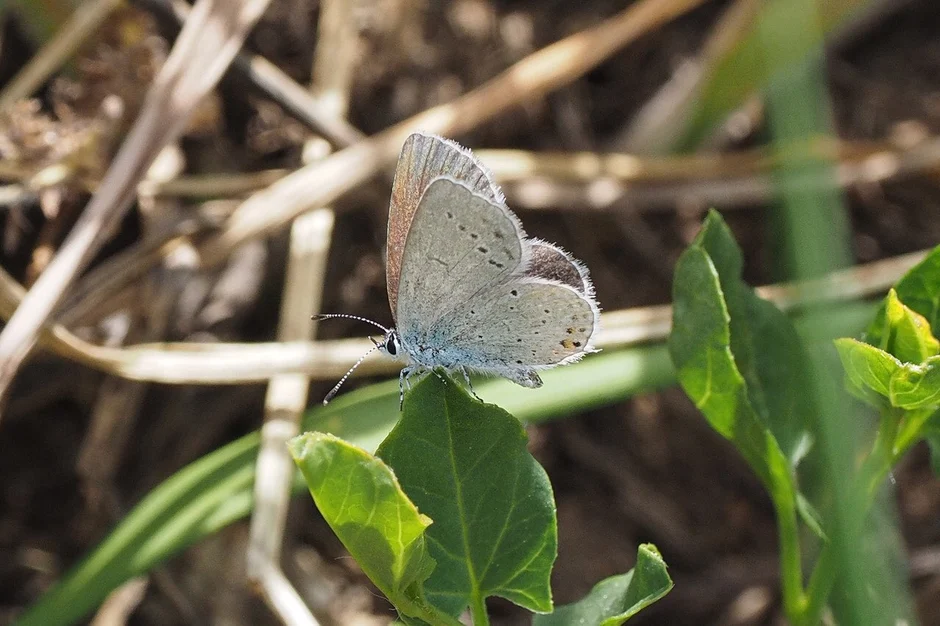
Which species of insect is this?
Cupido argiades (also Elkalyce argiades)
